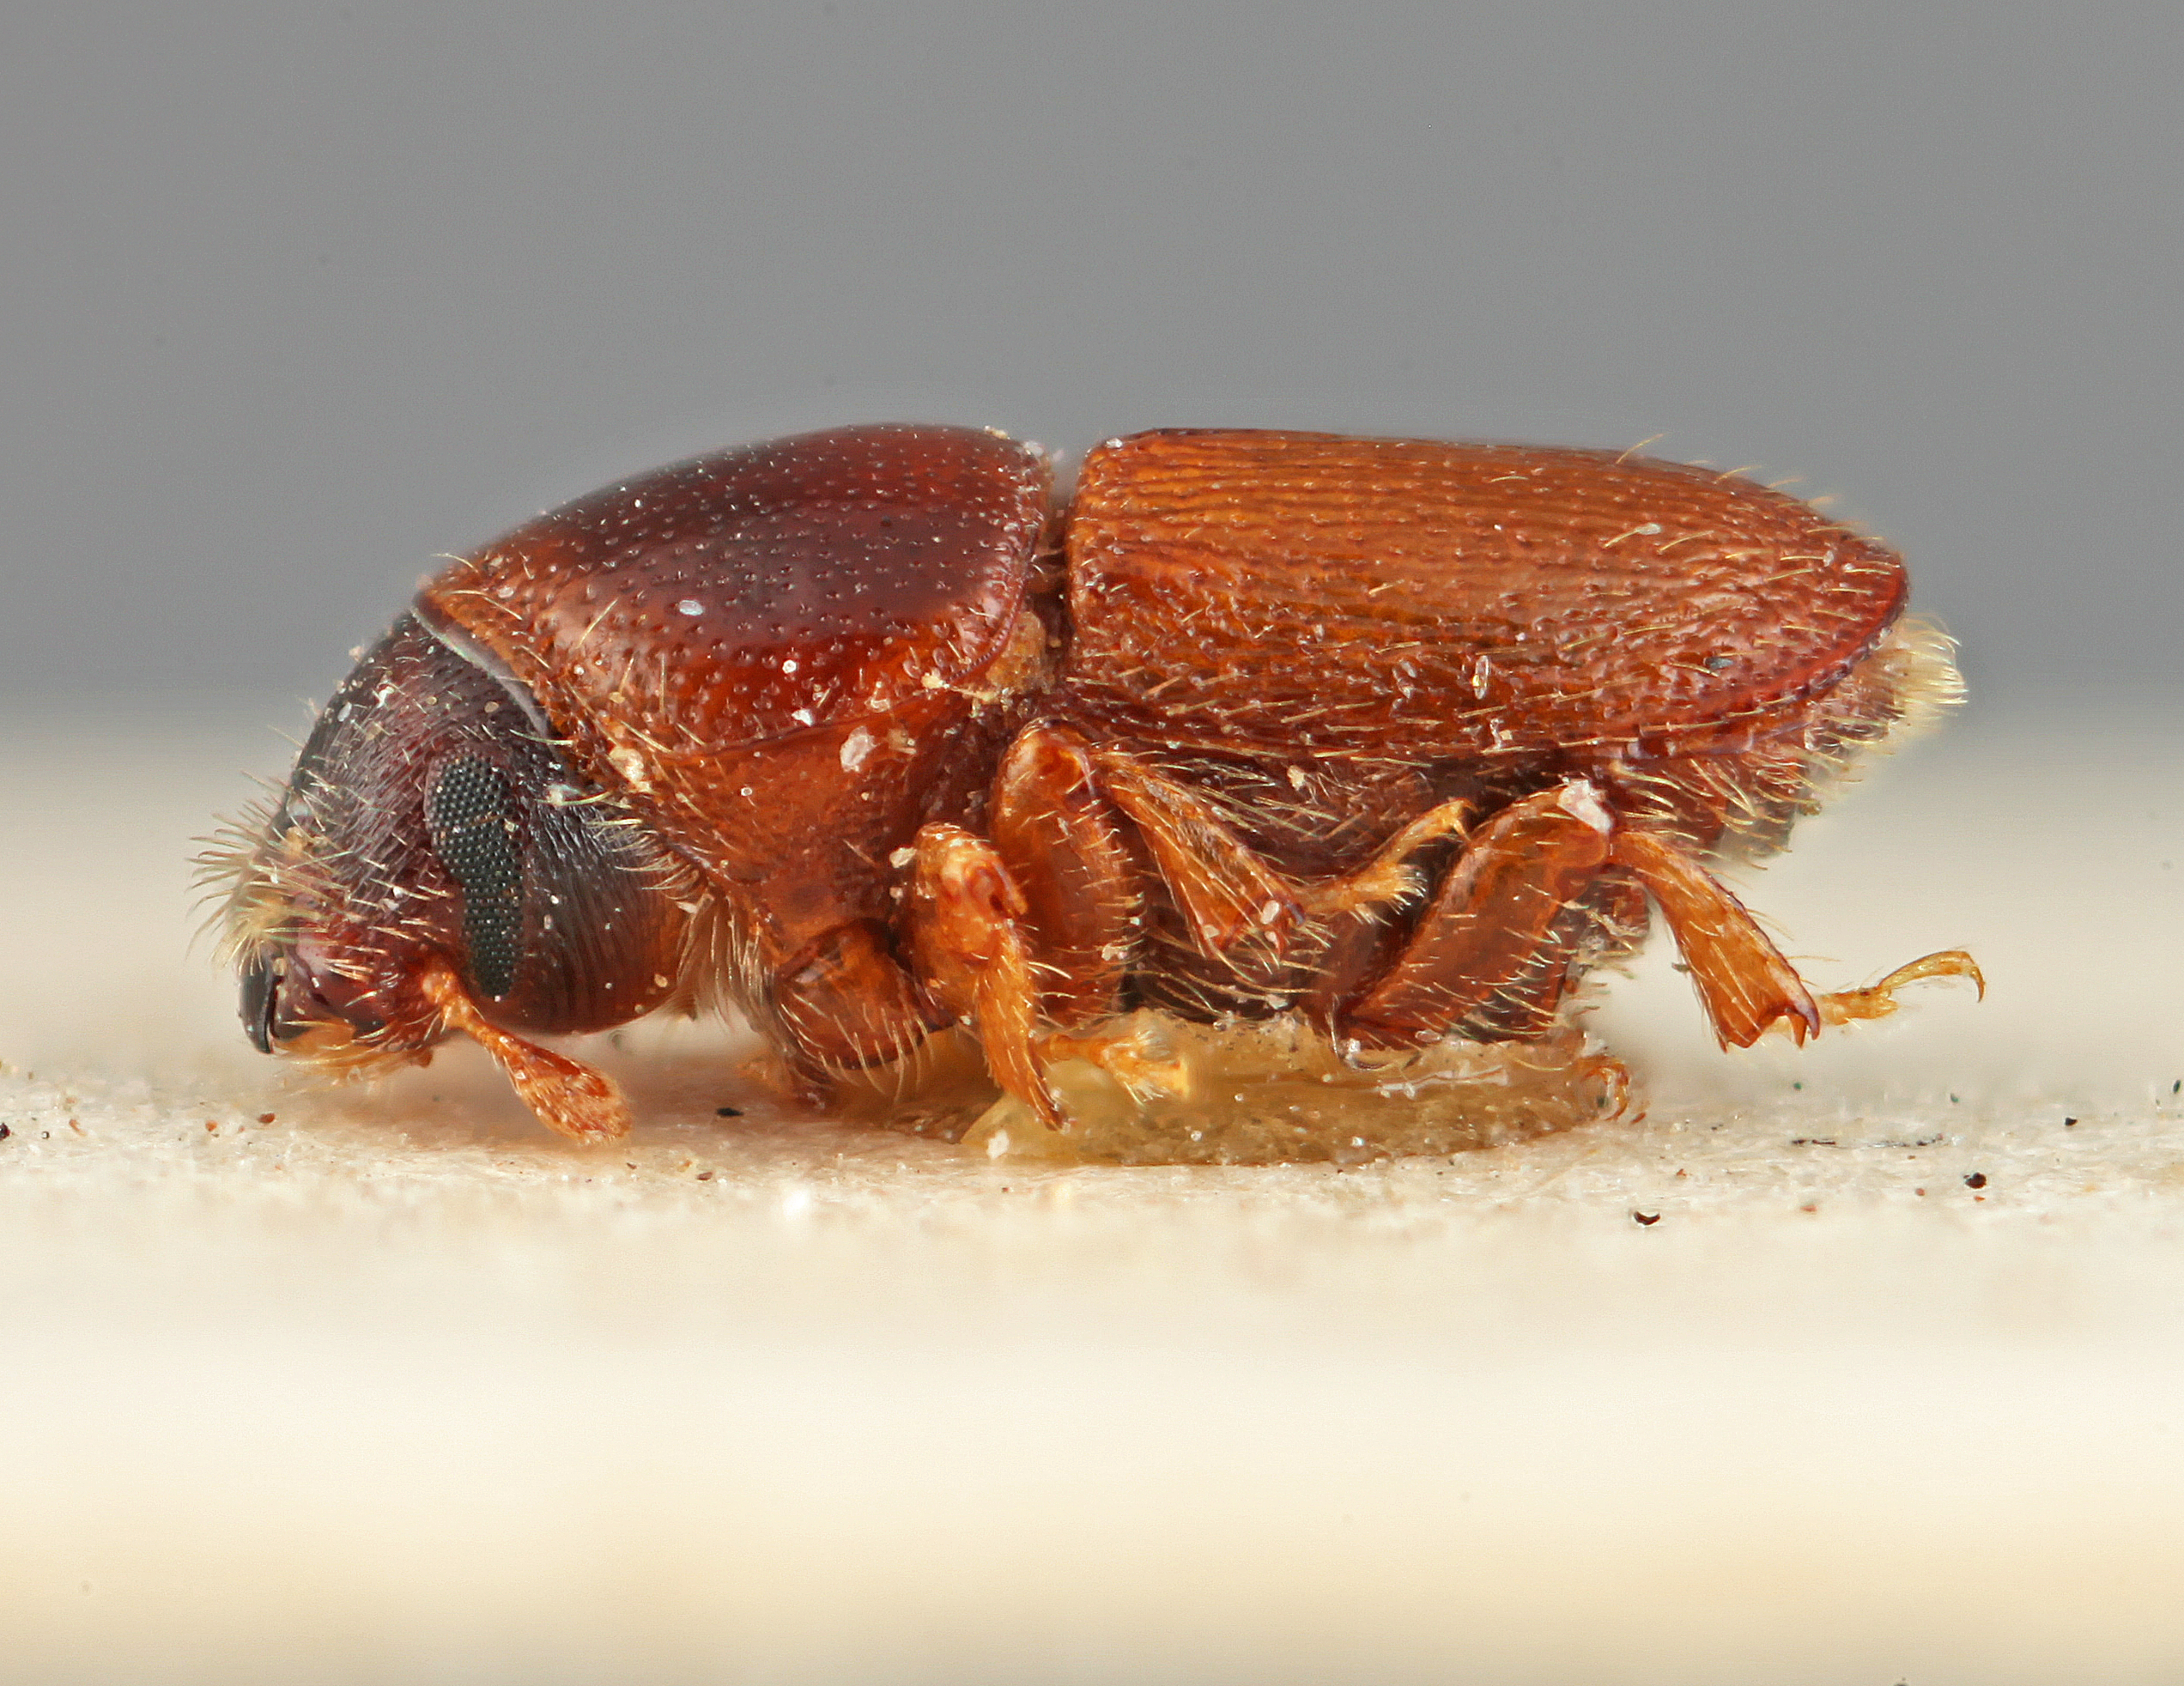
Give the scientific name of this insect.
Scolytus bicallosus
